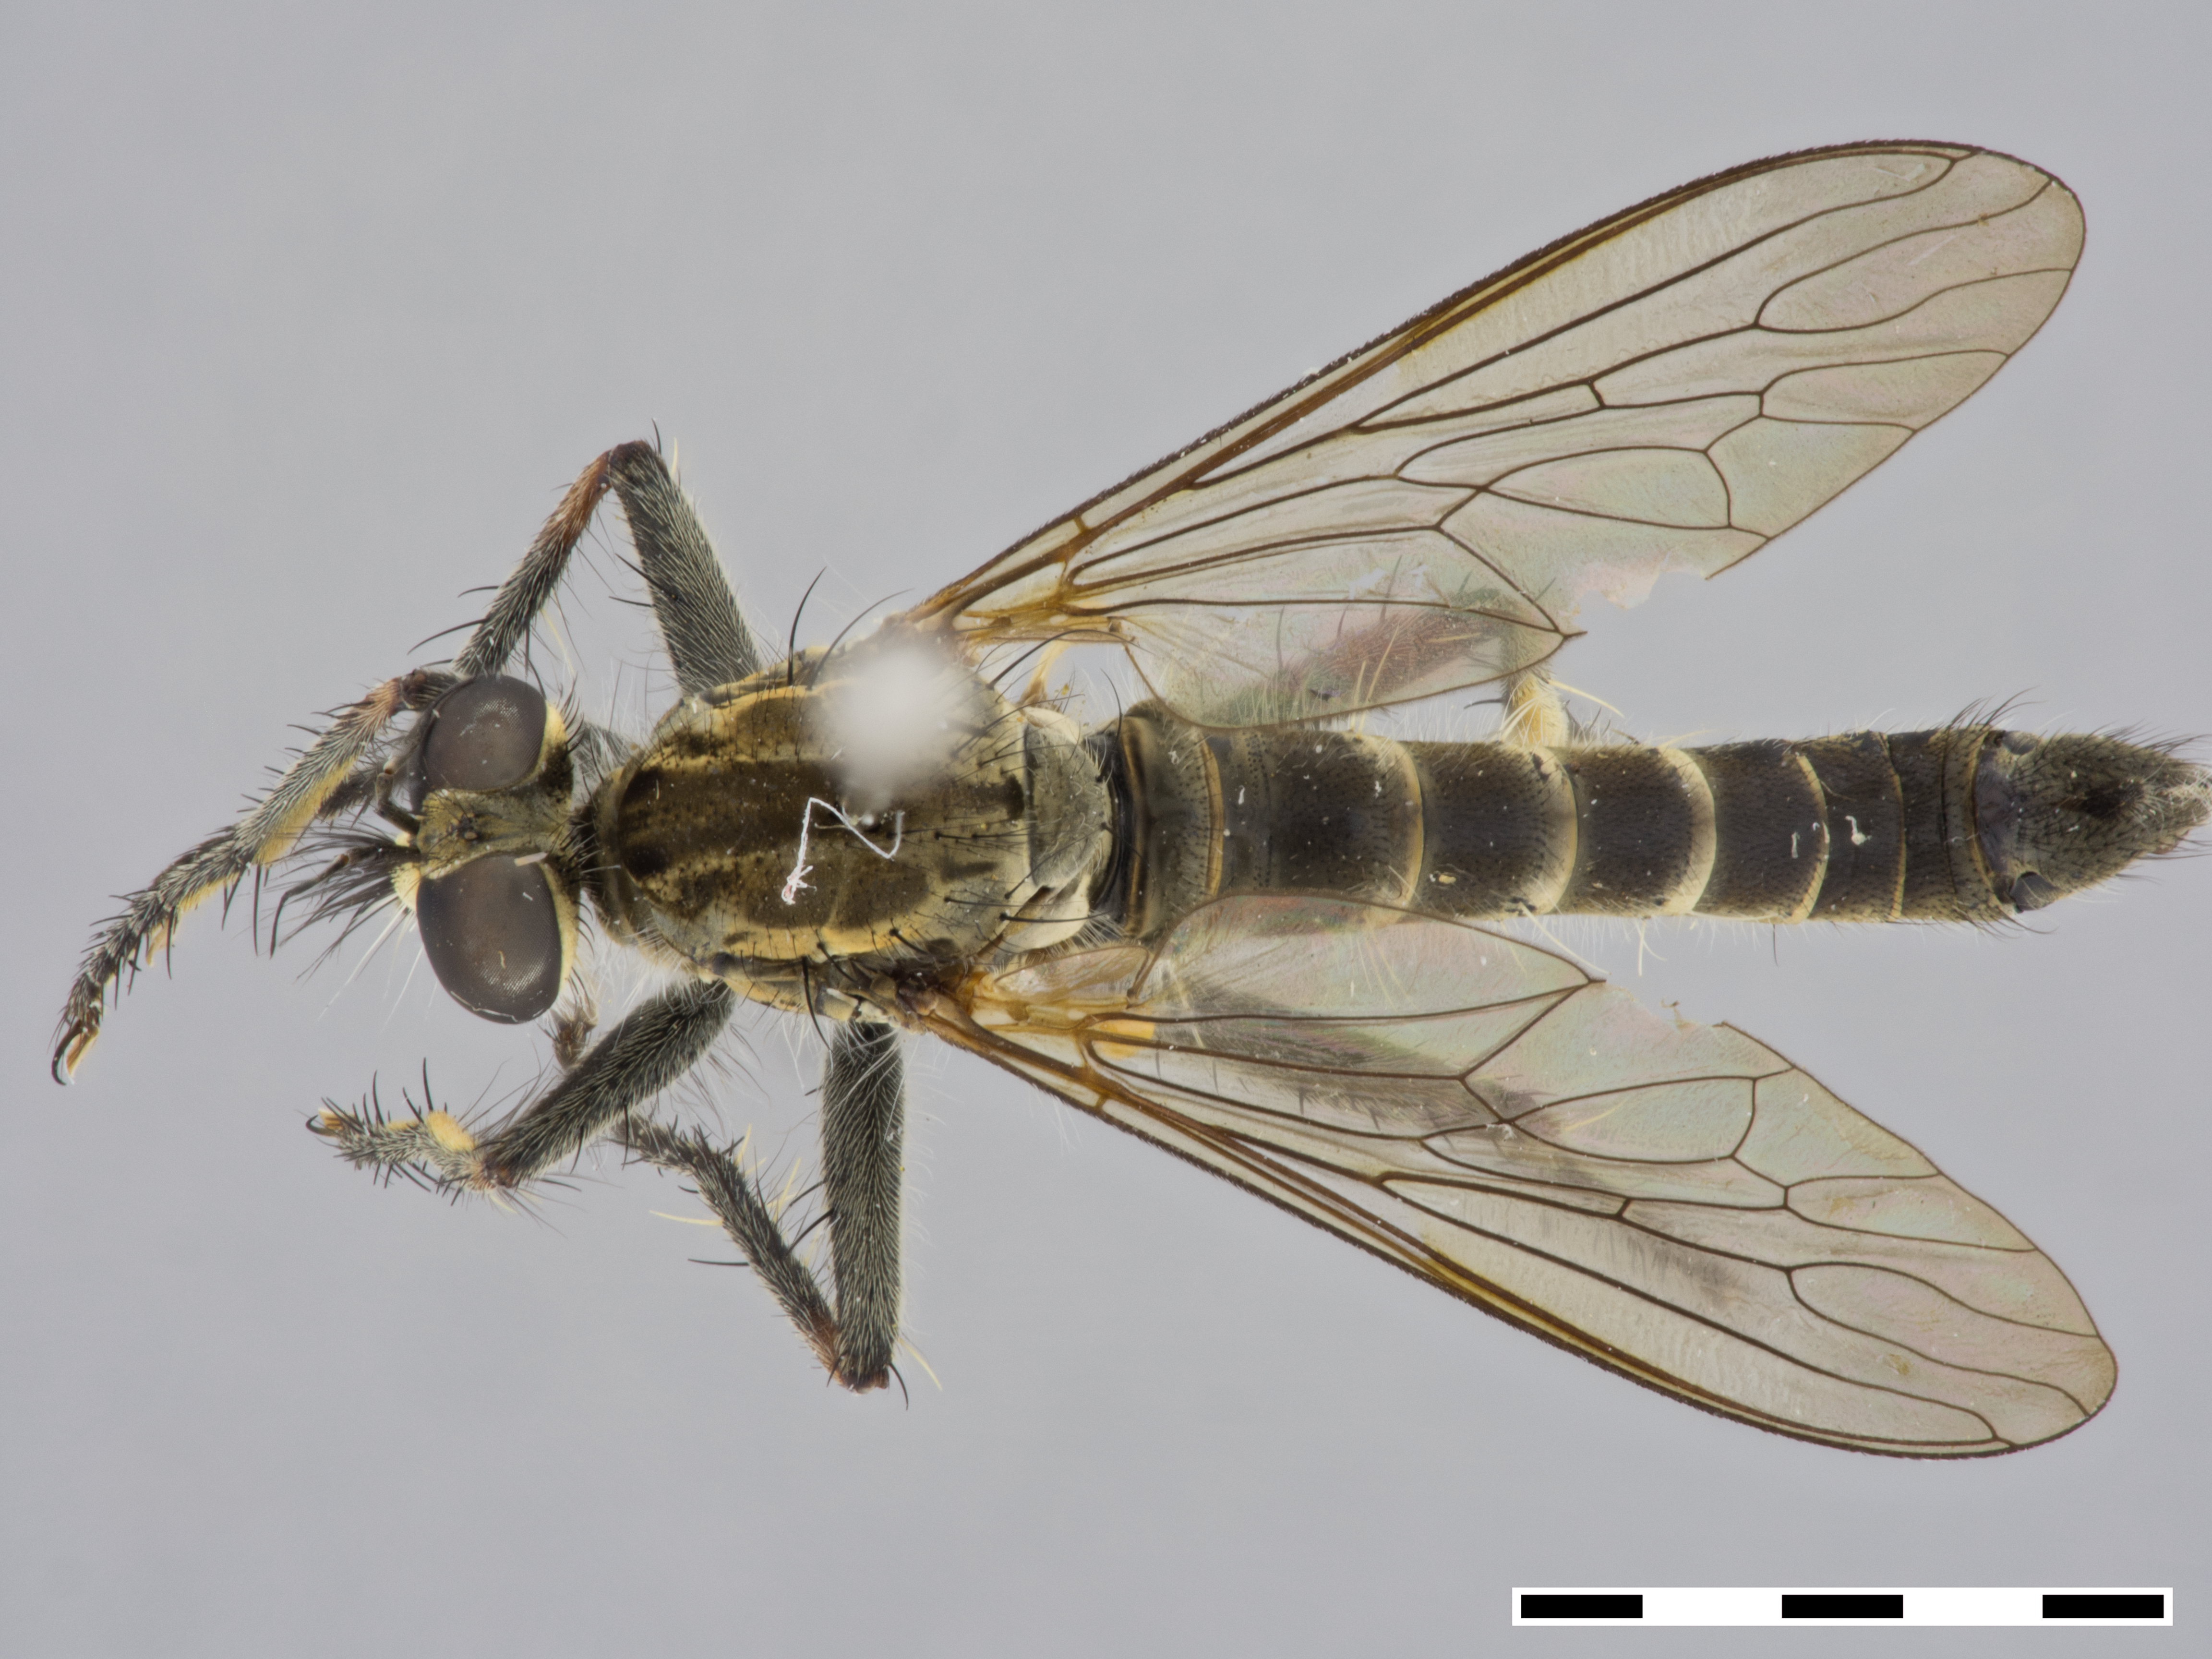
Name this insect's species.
Congomochtherus elferinki
